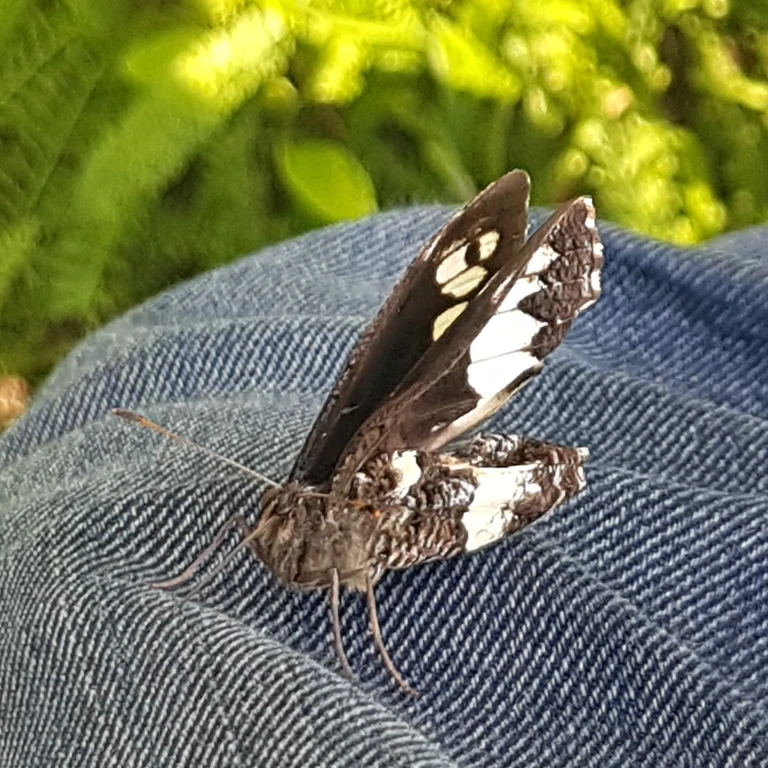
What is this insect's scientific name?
Brintesia circe
